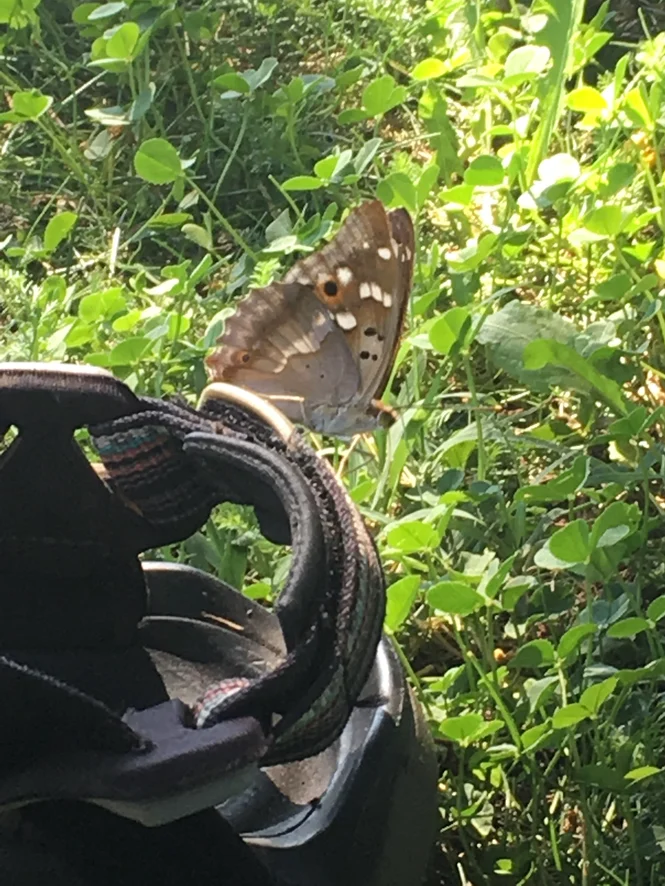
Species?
Apatura ilia
